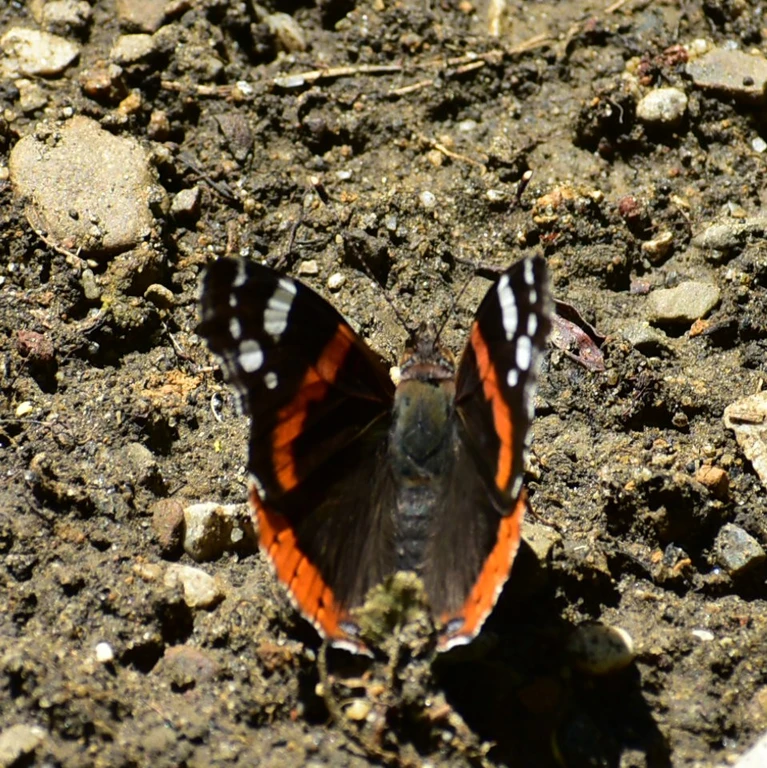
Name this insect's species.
Vanessa atalanta
